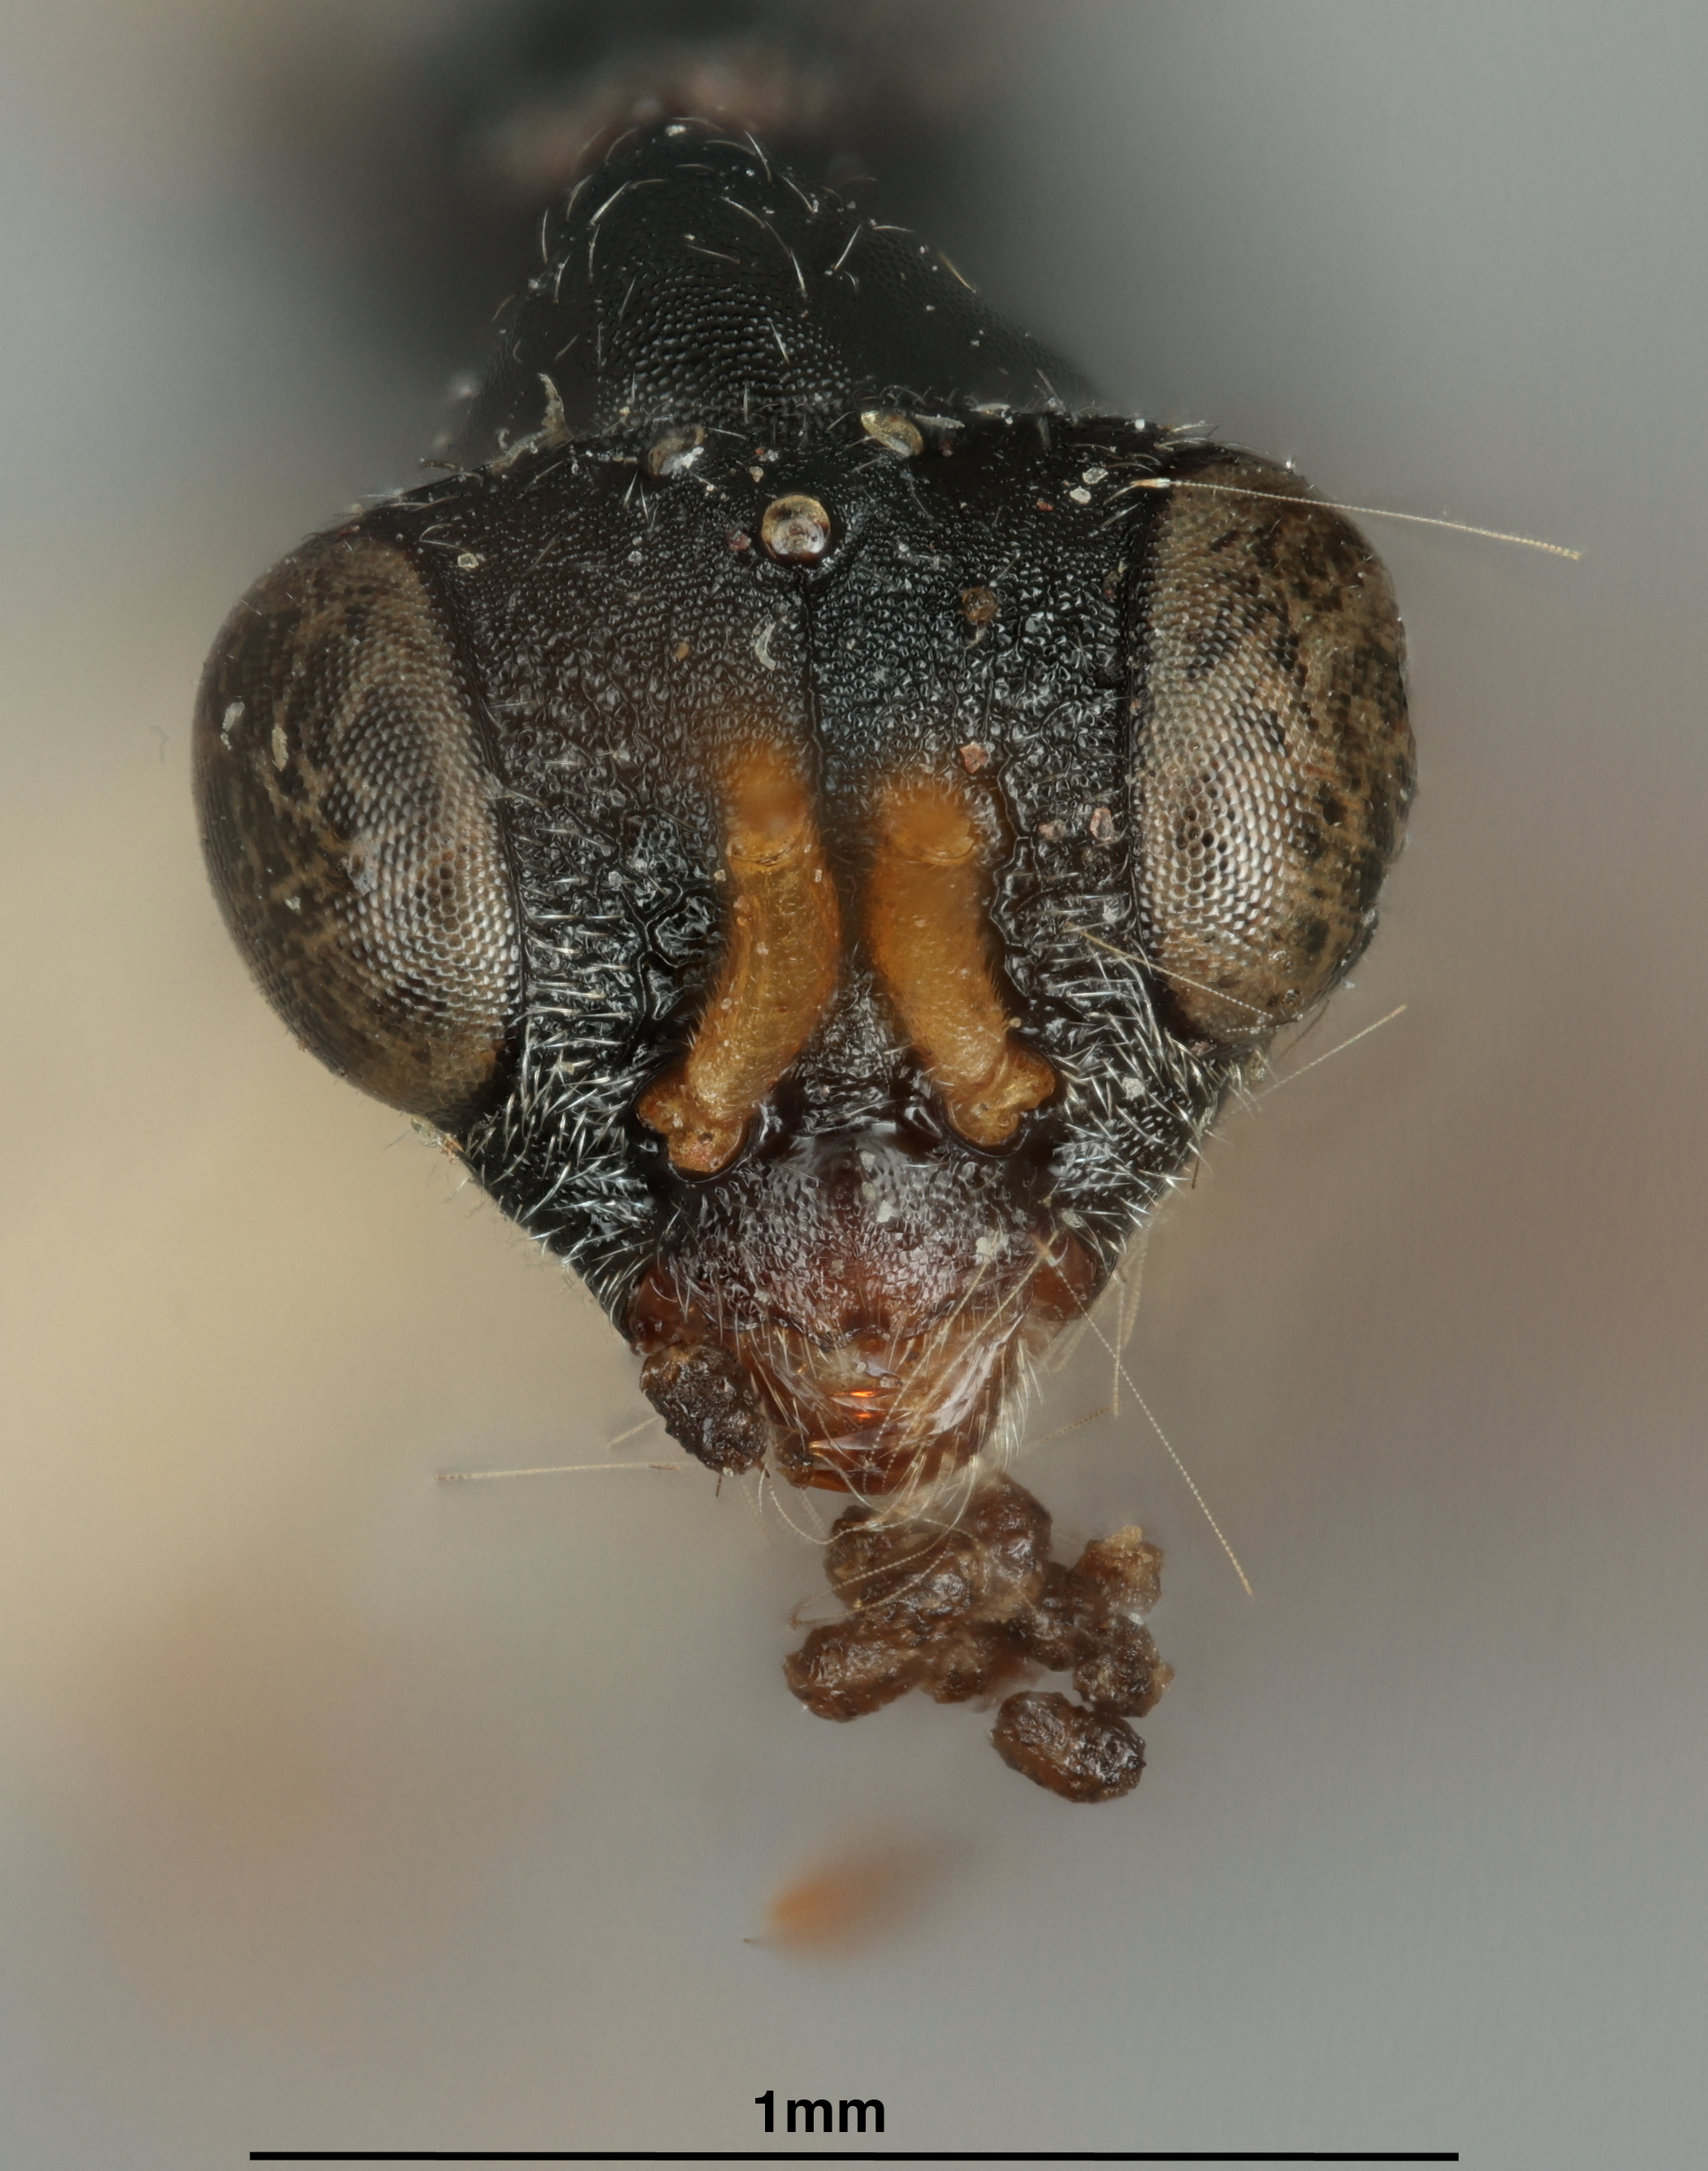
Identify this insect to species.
Mesodryinus crawfordi
